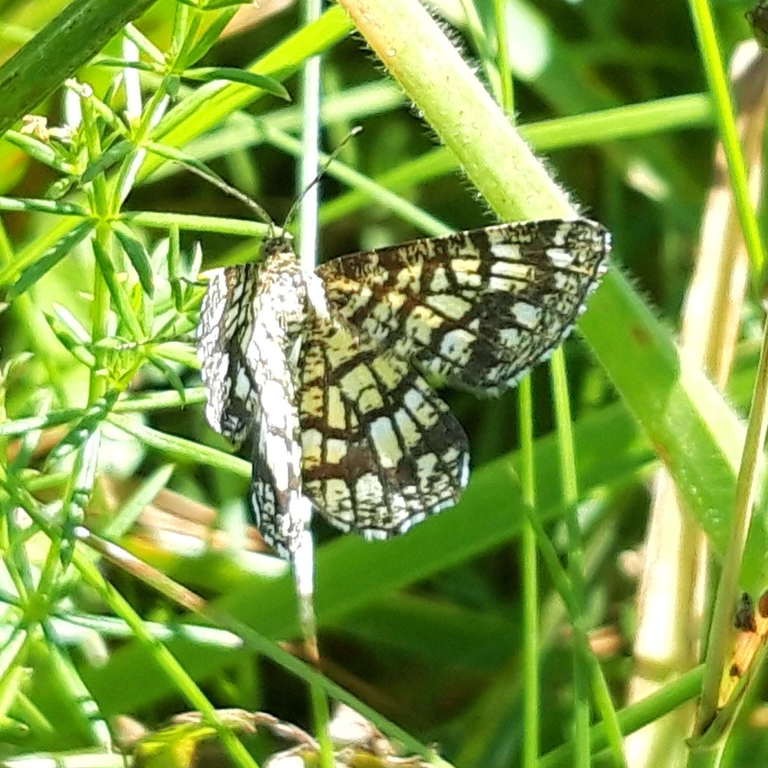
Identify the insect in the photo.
Chiasmia clathrata
